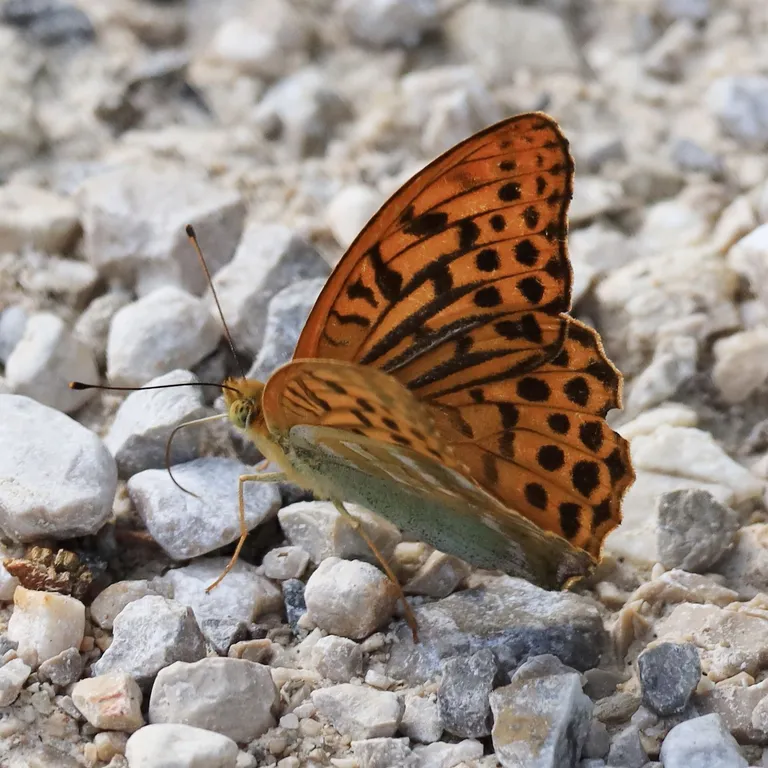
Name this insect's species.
Argynnis paphia
